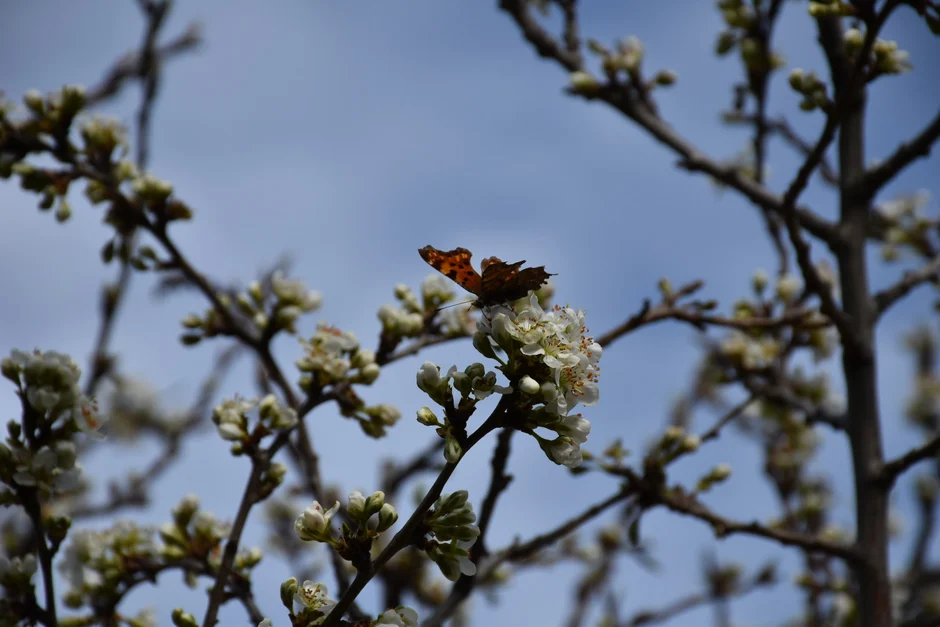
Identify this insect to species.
Polygonia c-album
